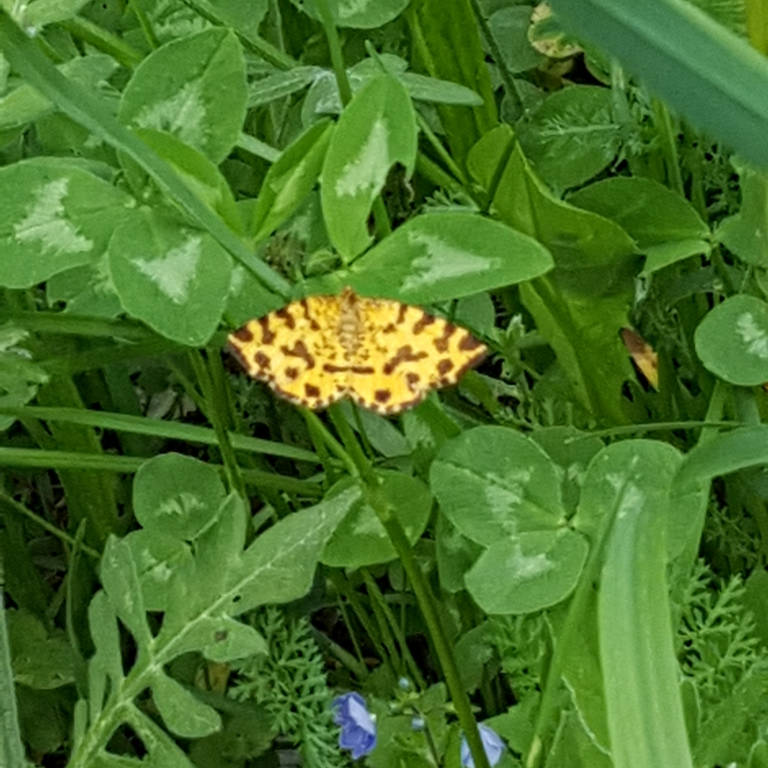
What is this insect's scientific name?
Pseudopanthera macularia
